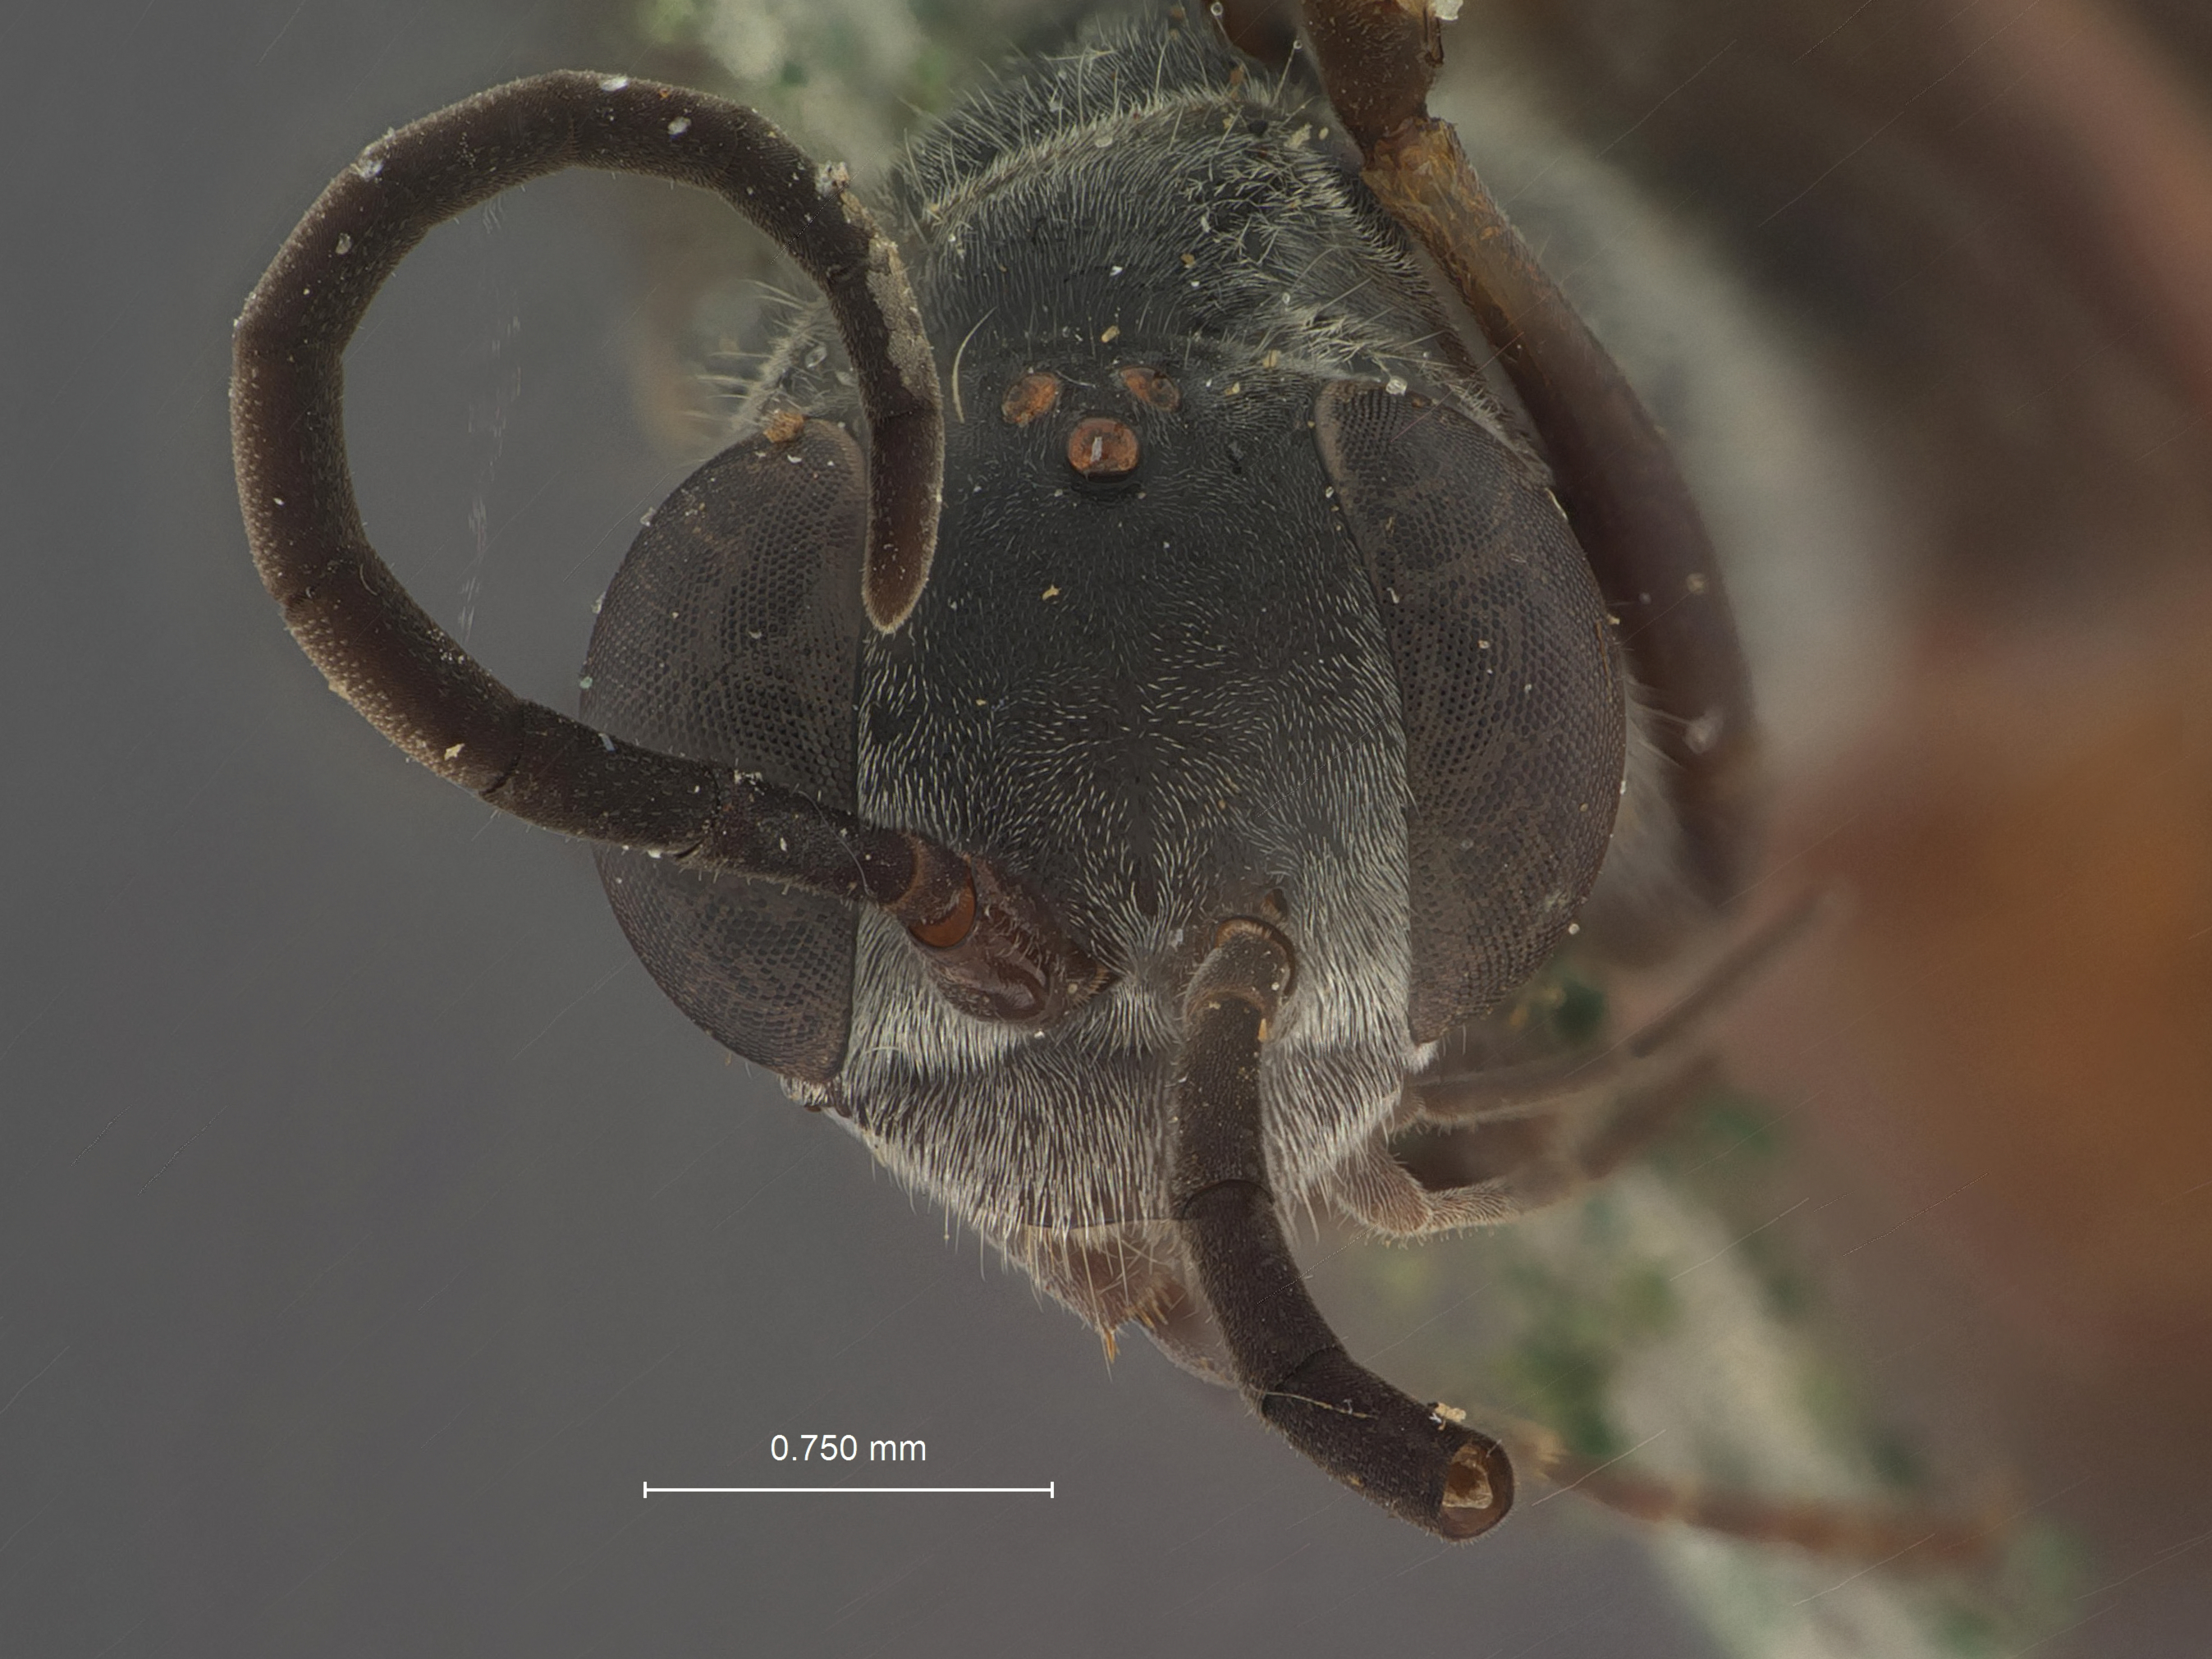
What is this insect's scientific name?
Pseudagenia hesione
